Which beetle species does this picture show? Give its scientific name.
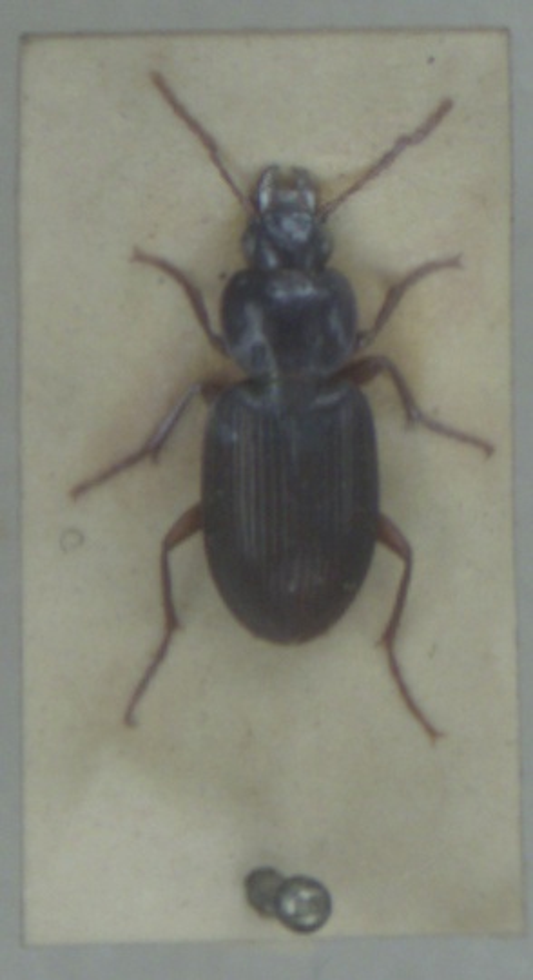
Synuchus vivalis
